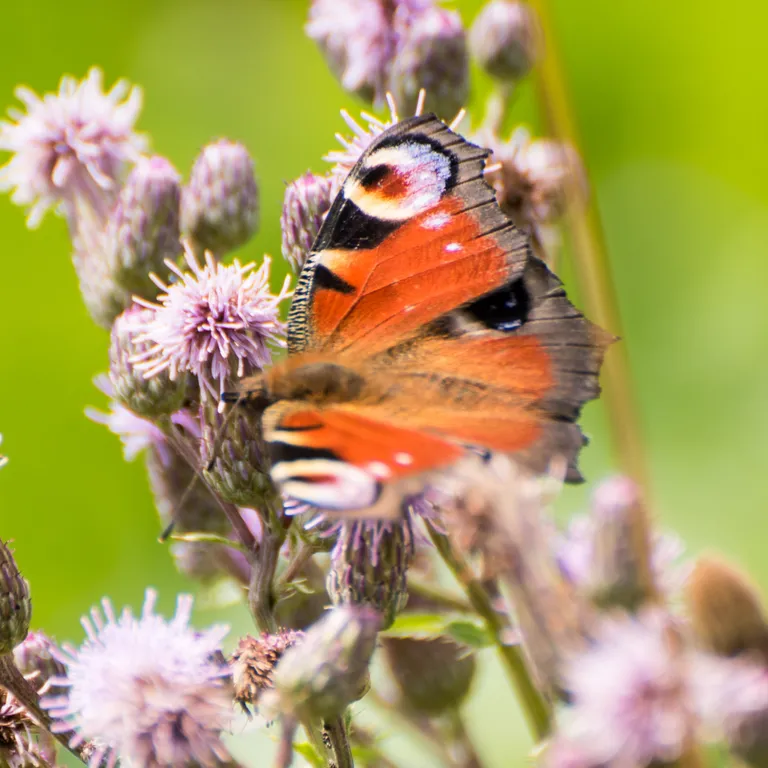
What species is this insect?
Aglais io
